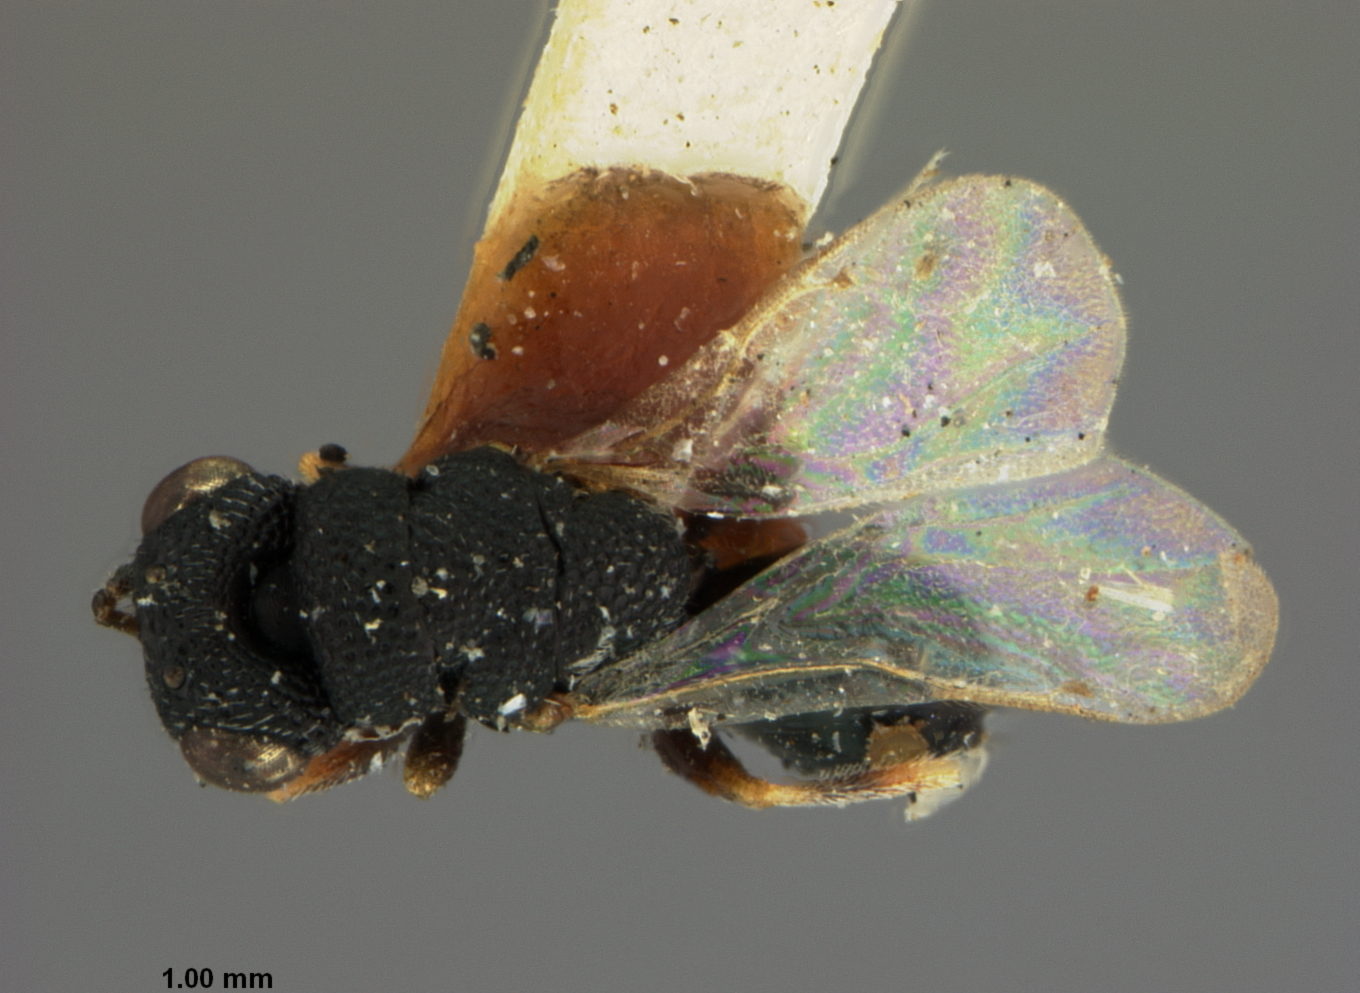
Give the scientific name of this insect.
Decatoma maculipes
